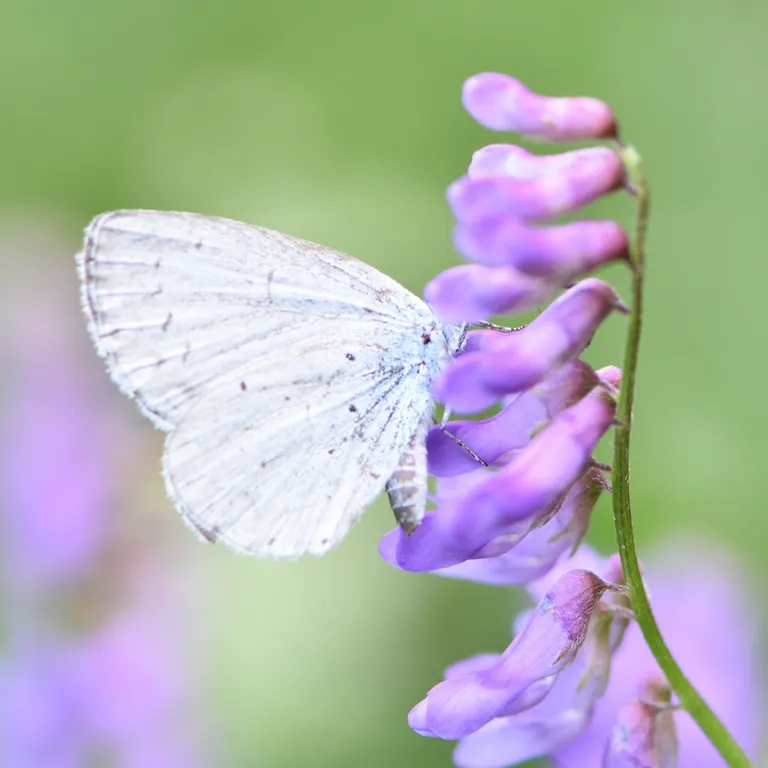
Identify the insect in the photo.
Celastrina argiolus
